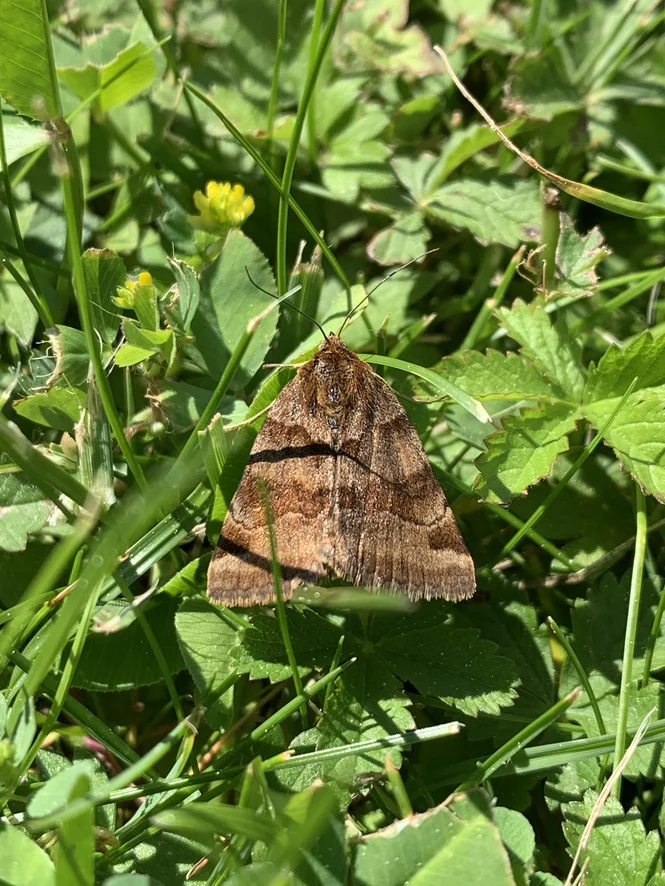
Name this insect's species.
Euclidia glyphica
